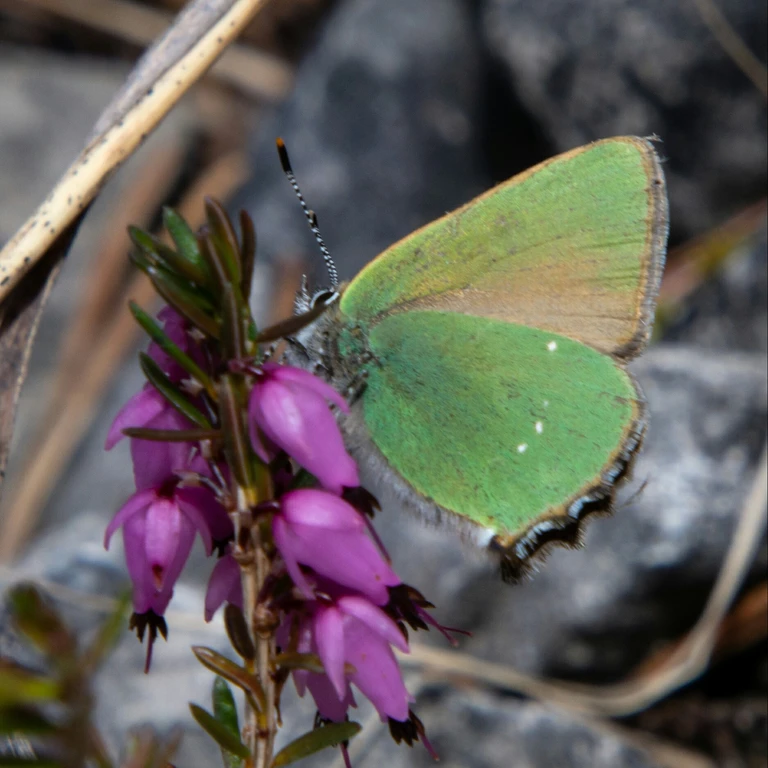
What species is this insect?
Callophrys rubi
